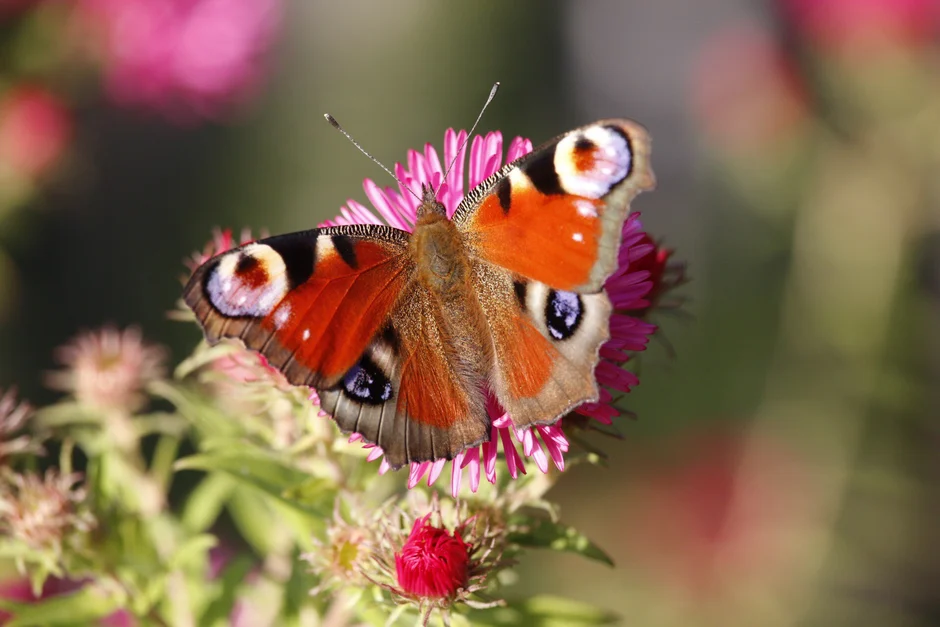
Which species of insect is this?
Aglais io
